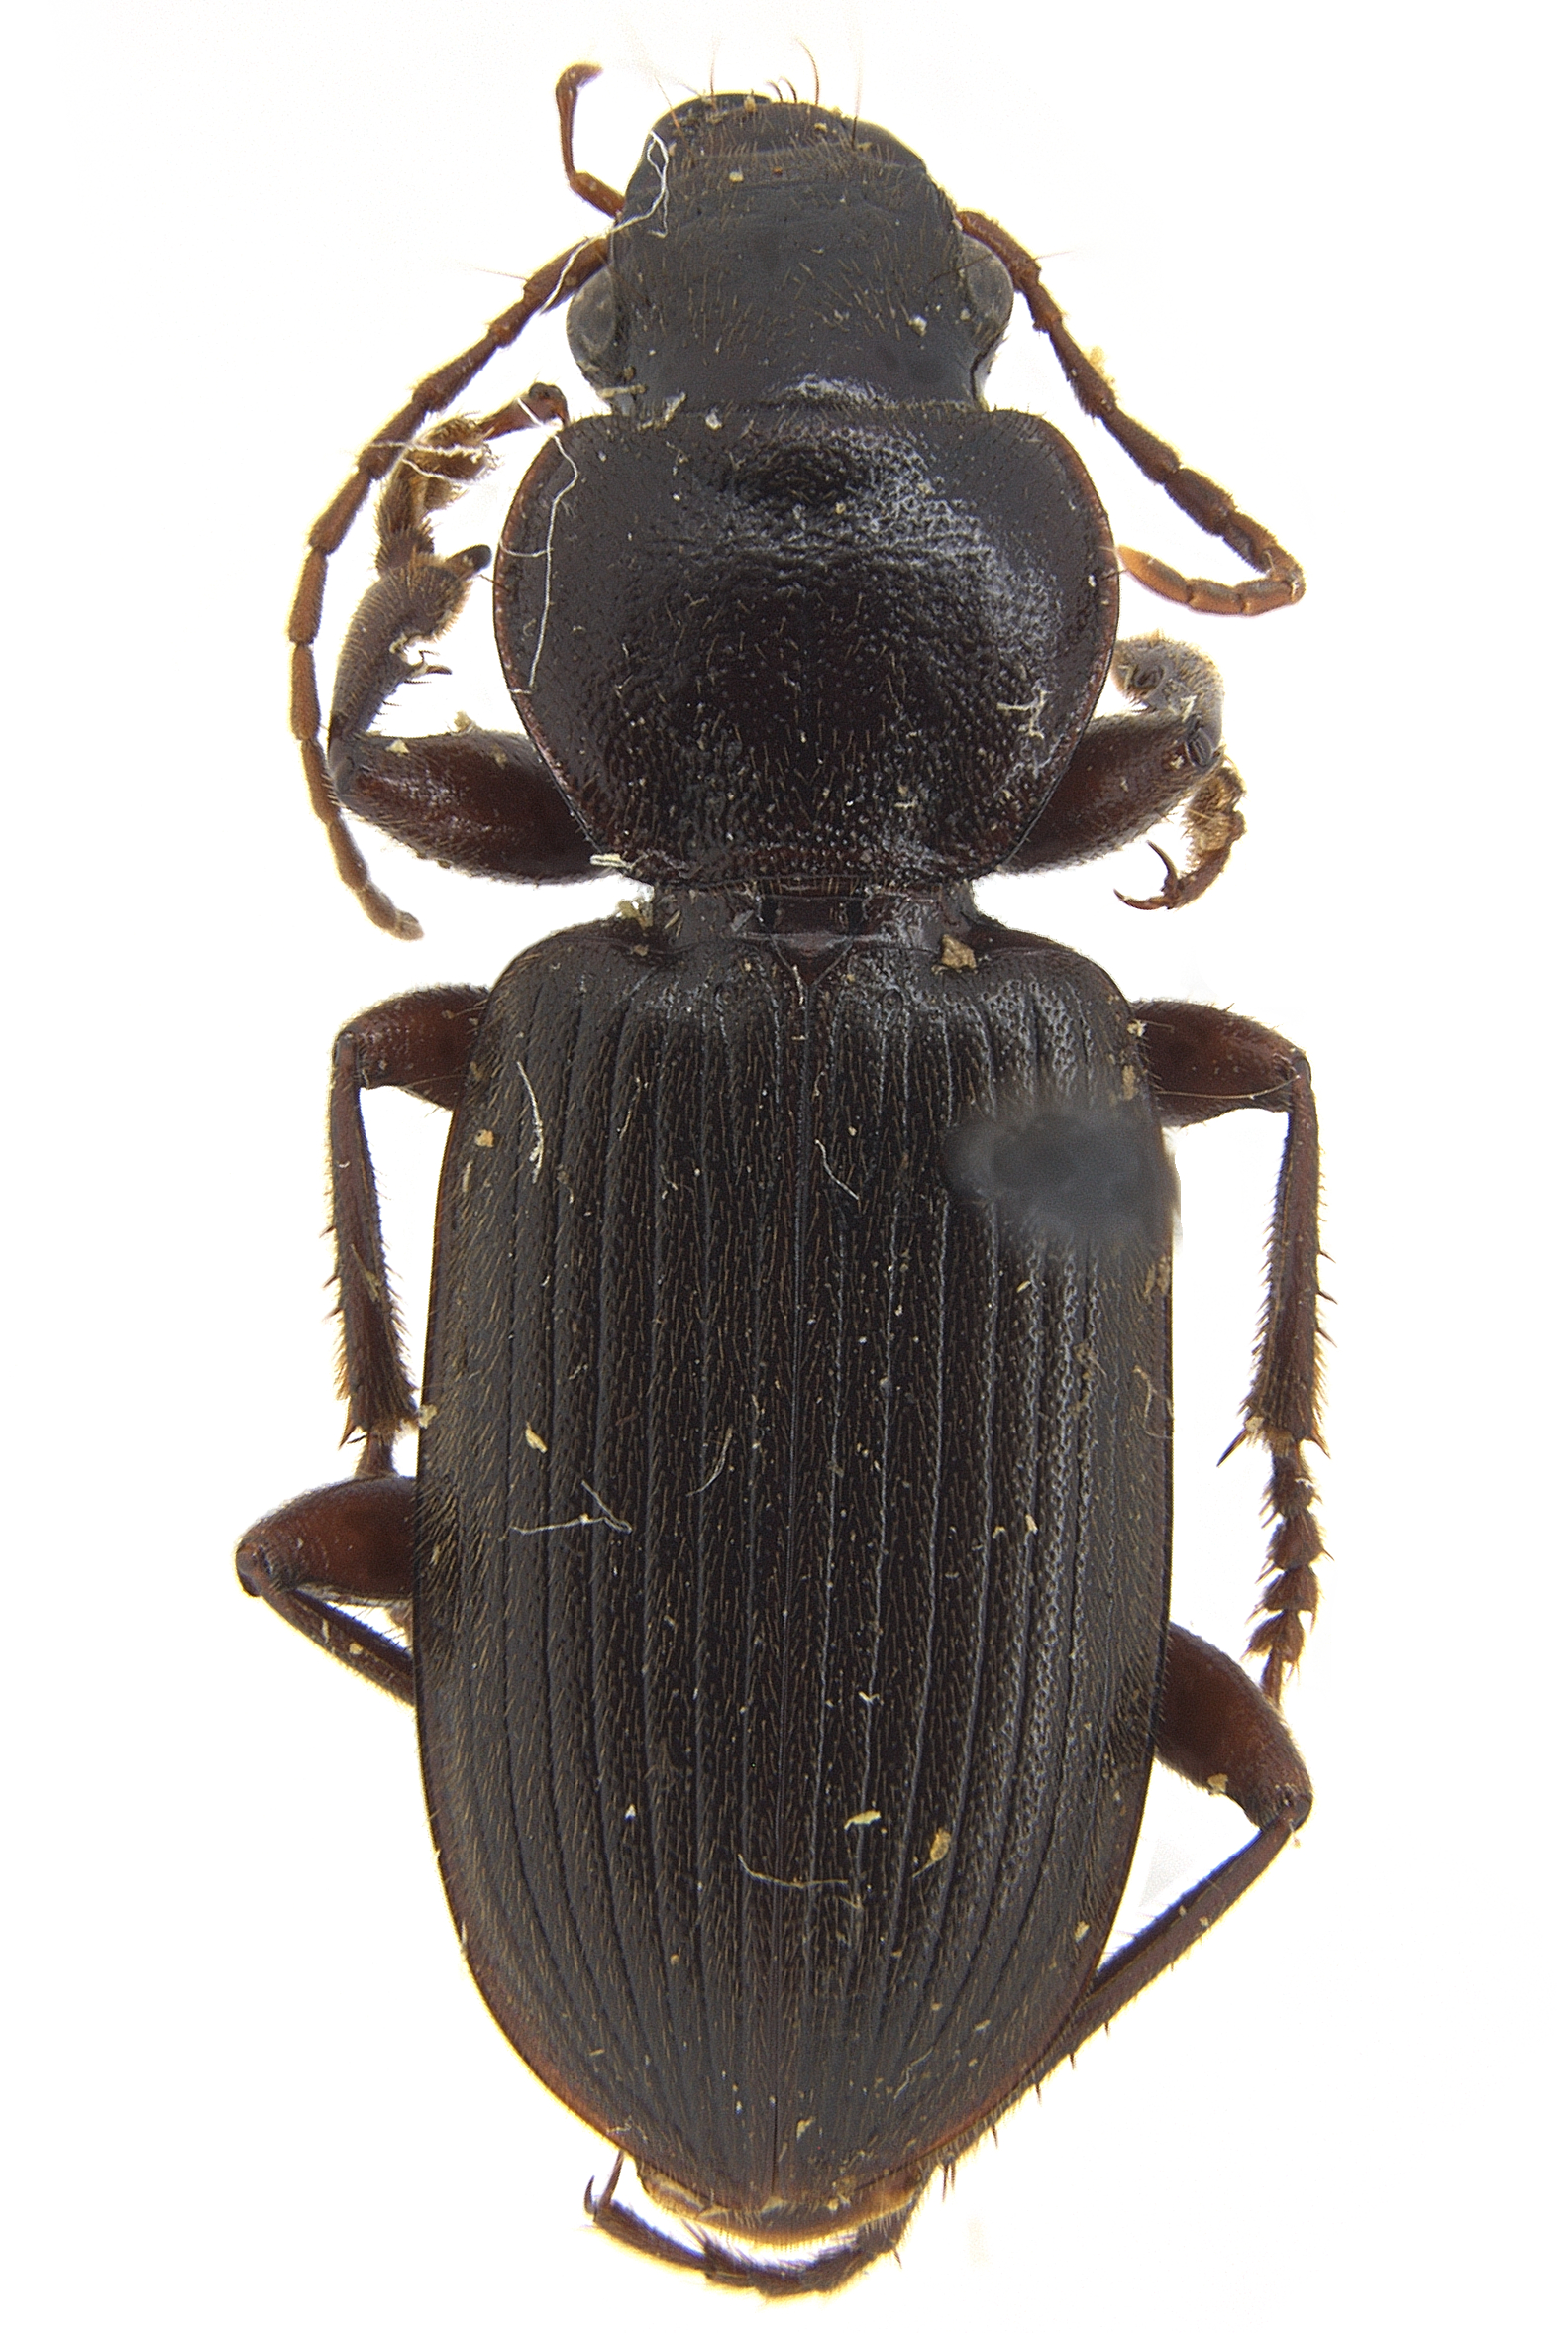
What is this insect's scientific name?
Scybalicus oblongiusculus
